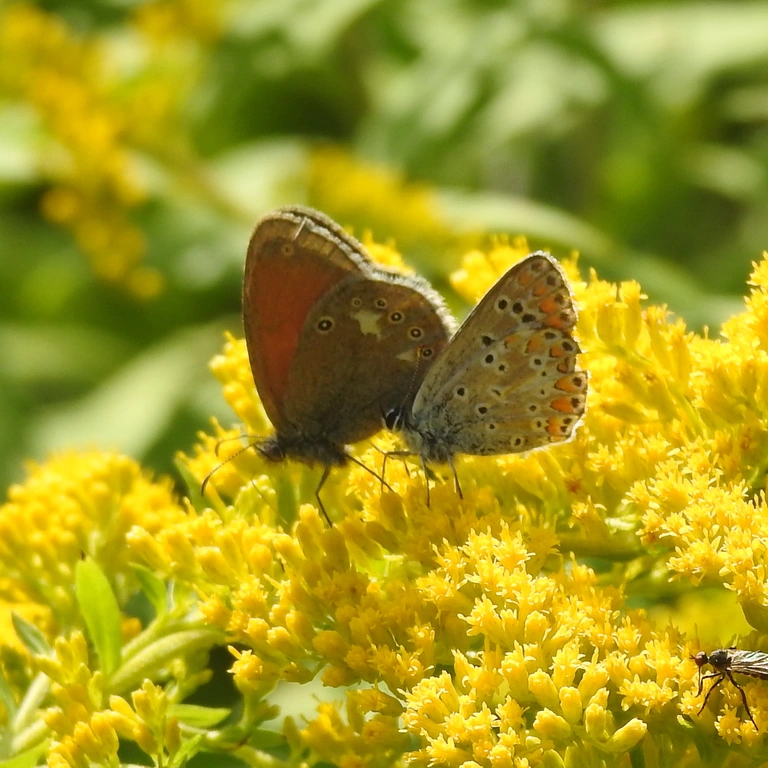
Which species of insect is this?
Coenonympha glycerion (also Coenonympha iphis)
